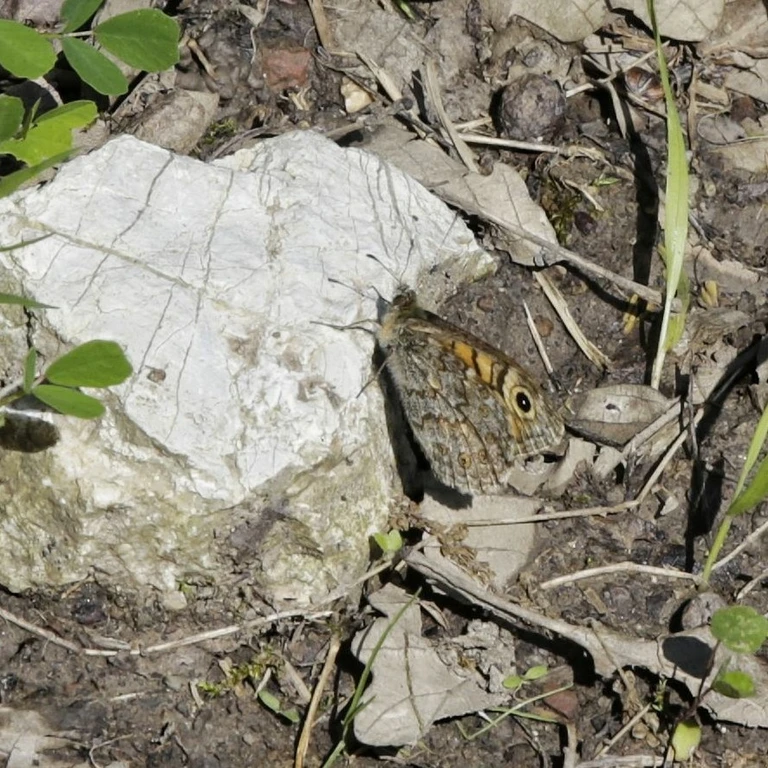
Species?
Lasiommata megera (also Pararge megera)
